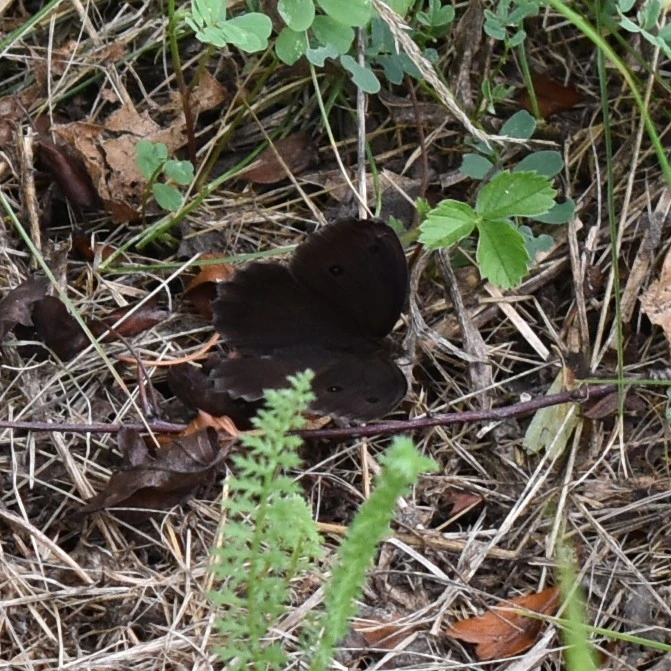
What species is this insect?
Minois dryas
